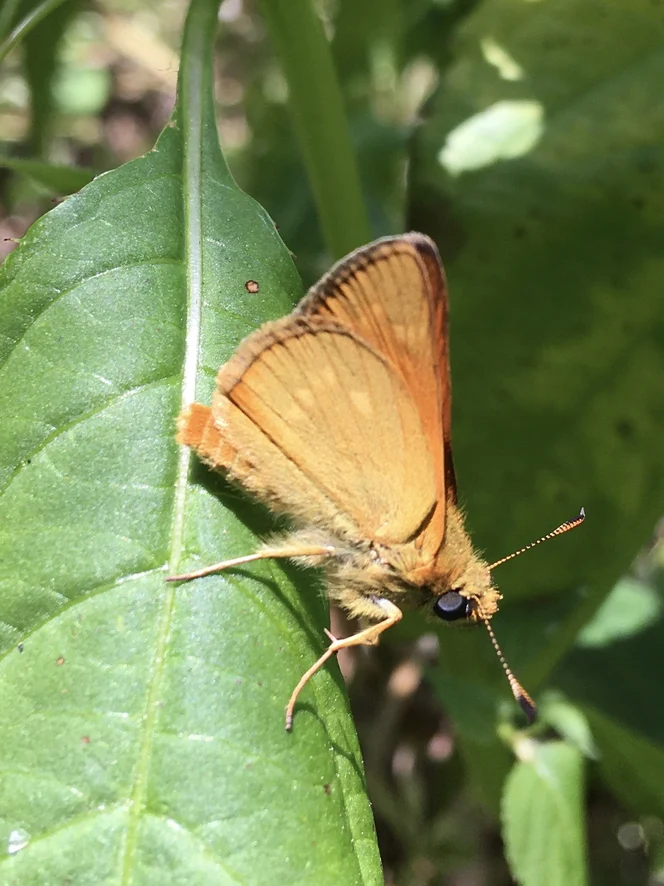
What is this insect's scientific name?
Ochlodes sylvanus (also Ochlodes venata)
